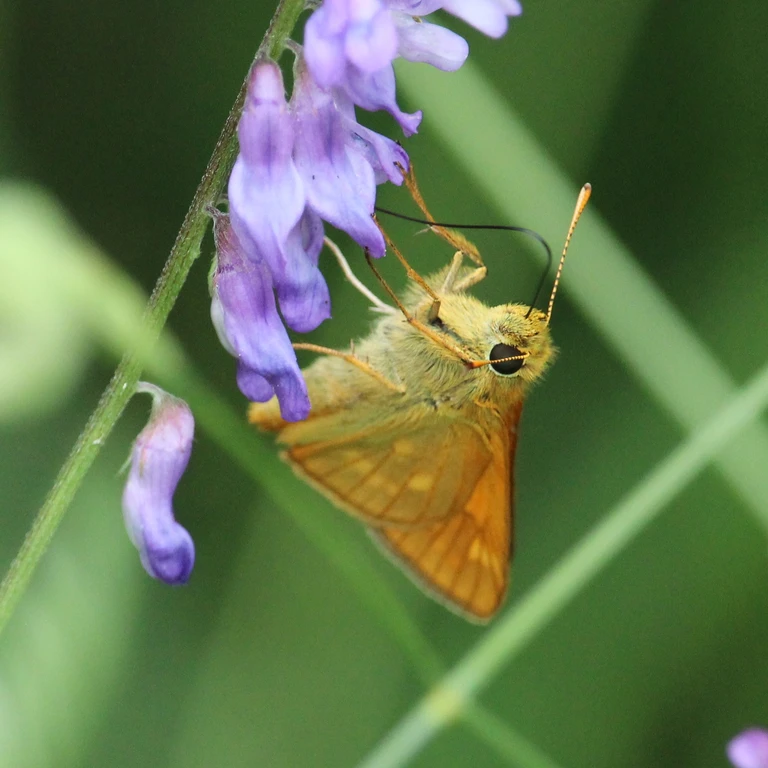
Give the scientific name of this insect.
Ochlodes sylvanus (also Ochlodes venata)
